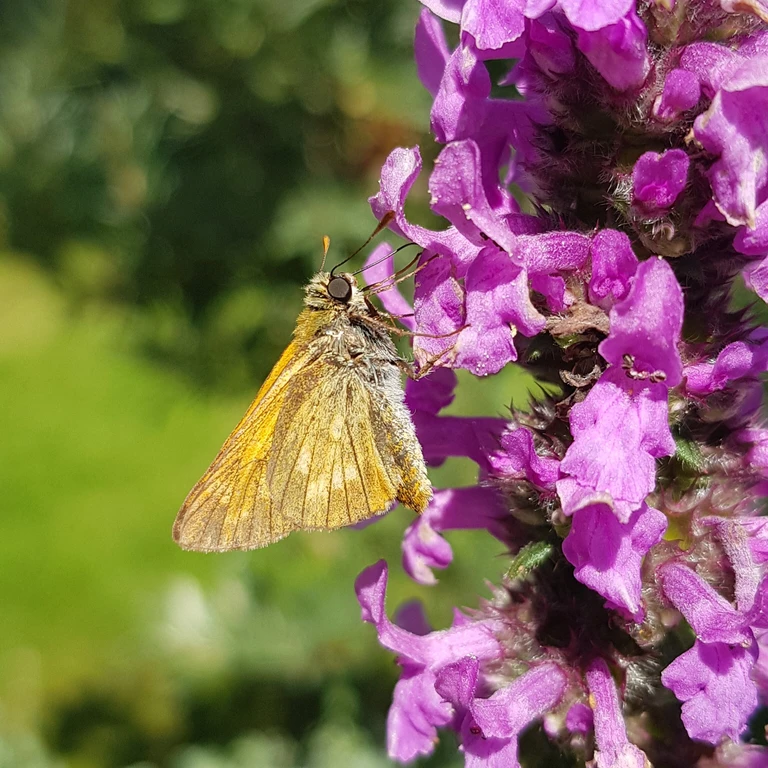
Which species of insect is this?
Ochlodes sylvanus (also Ochlodes venata)
